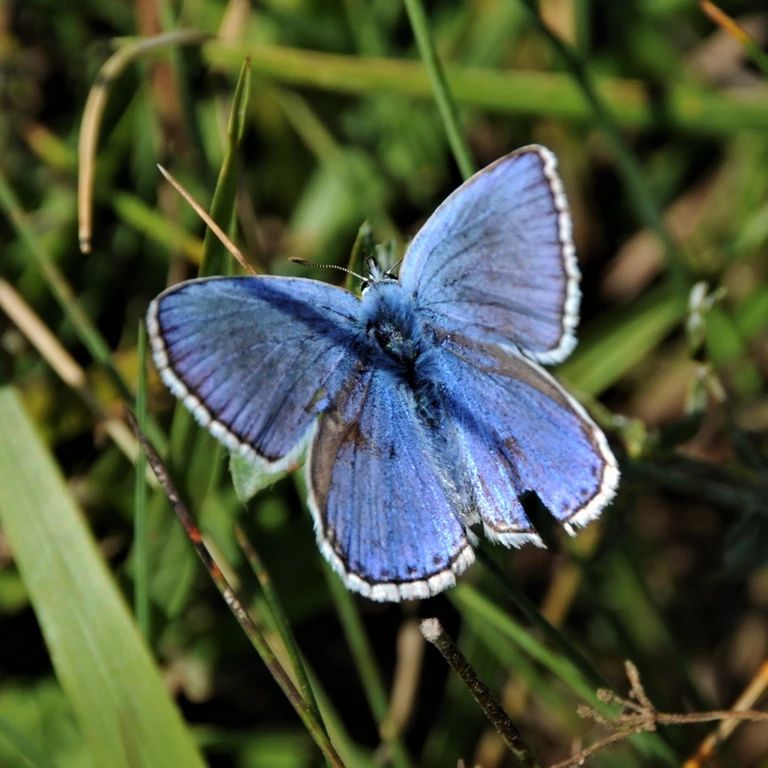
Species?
Lysandra bellargus
